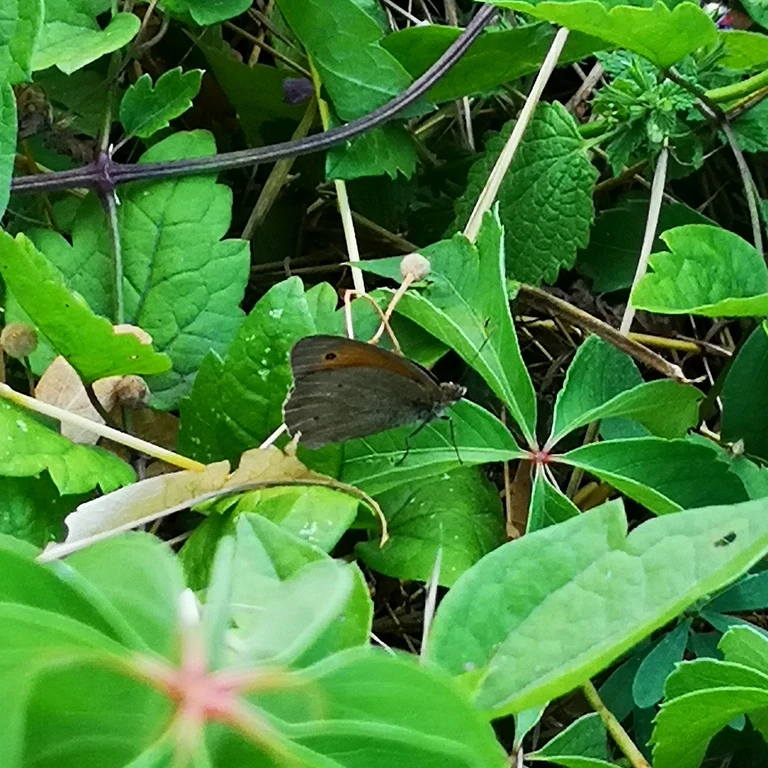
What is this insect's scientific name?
Maniola jurtina
